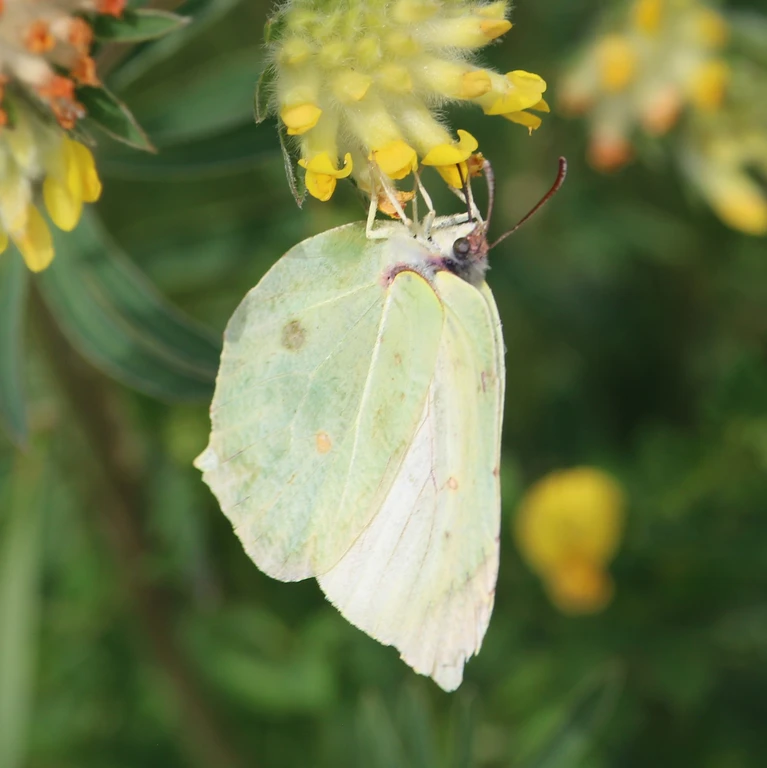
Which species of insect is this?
Gonepteryx rhamni
